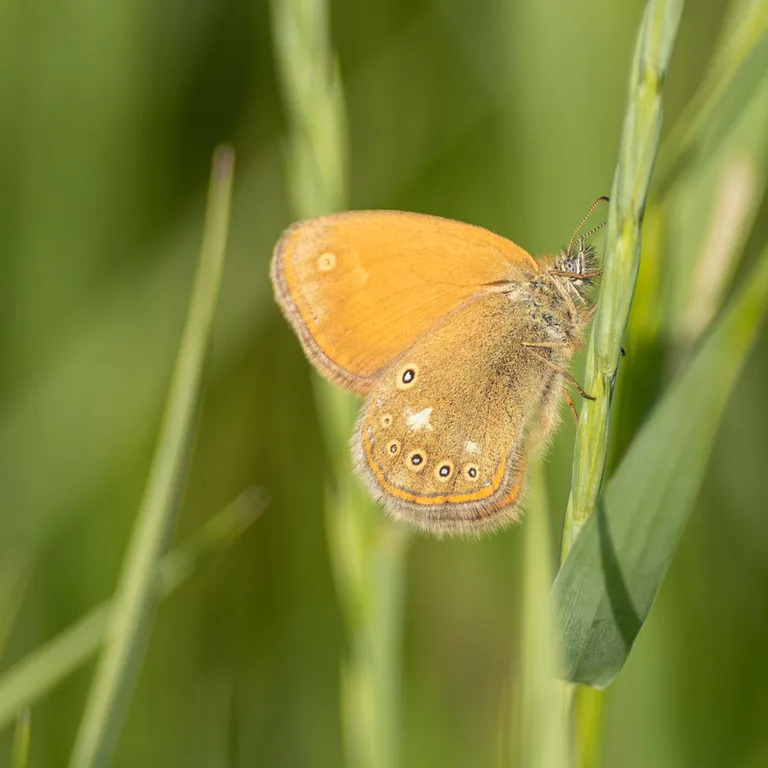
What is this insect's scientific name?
Coenonympha glycerion (also Coenonympha iphis)
